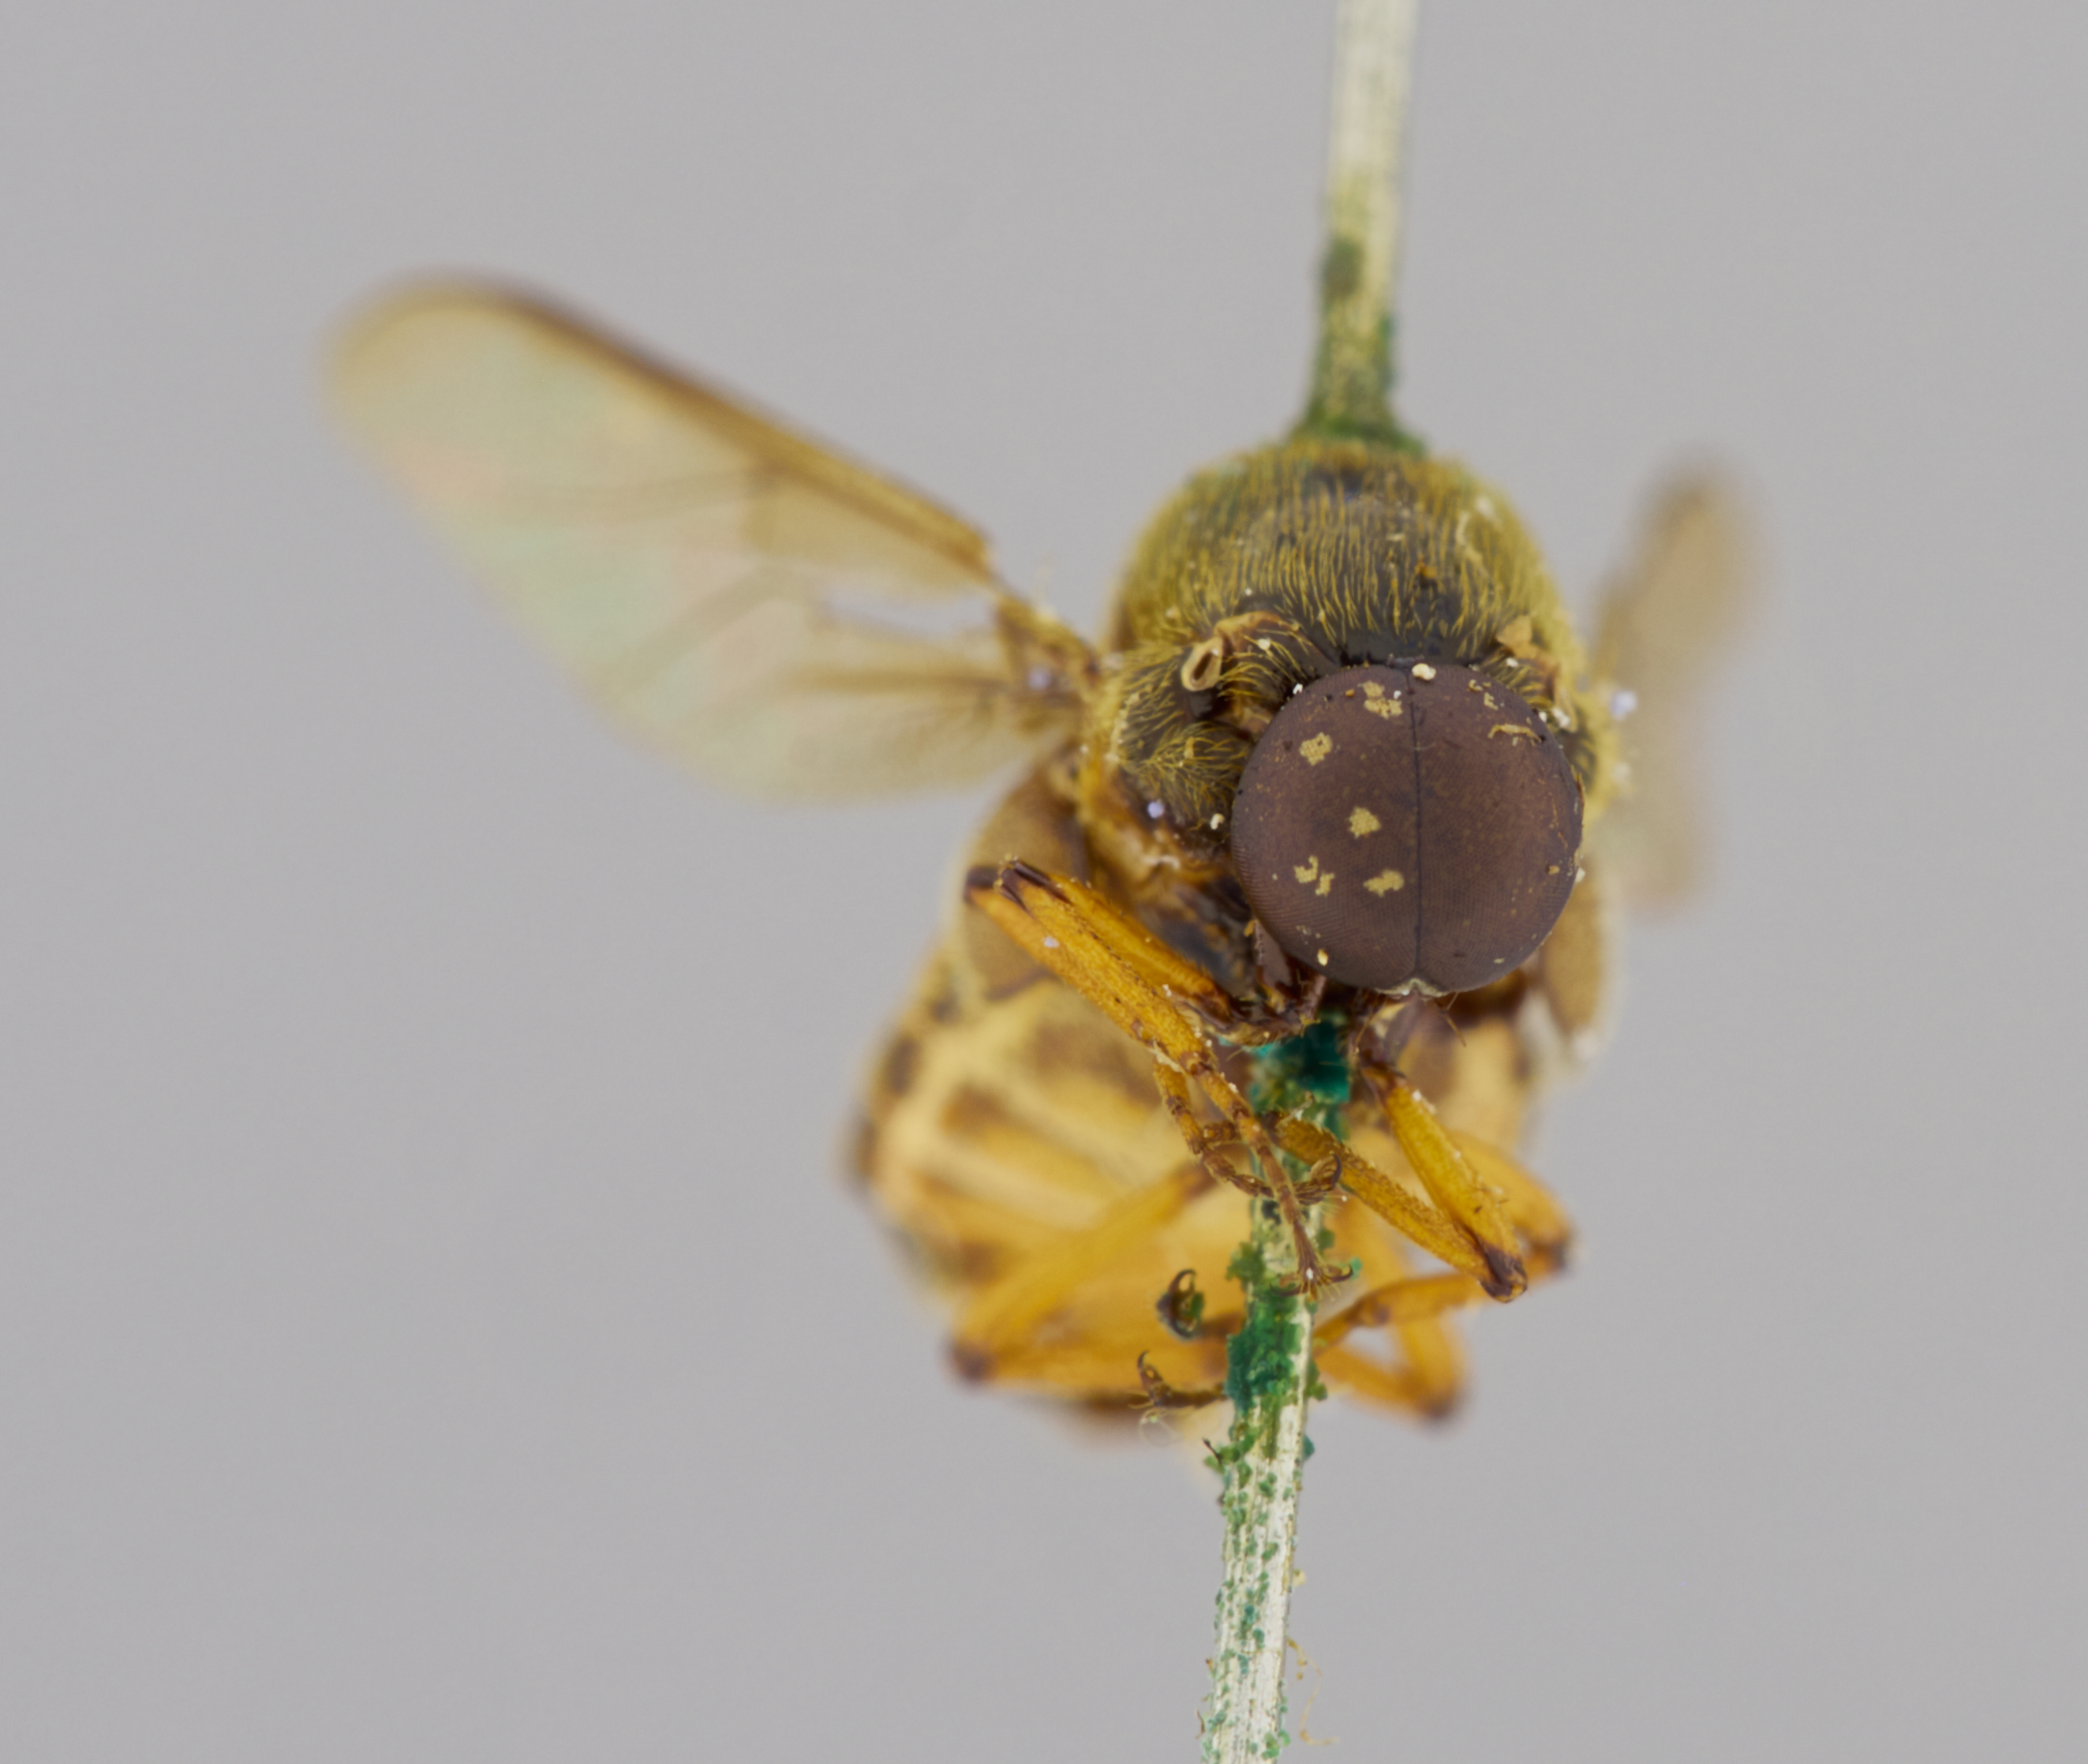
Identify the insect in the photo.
Ogcodes philippinensis
